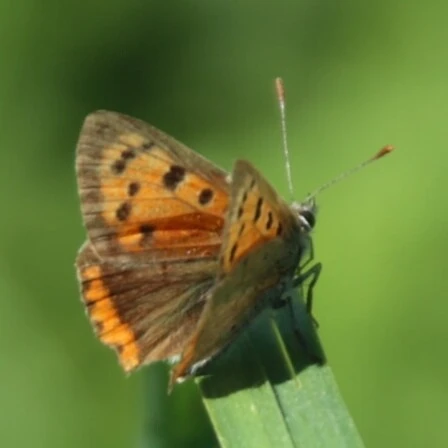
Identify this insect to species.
Lycaena phlaeas
